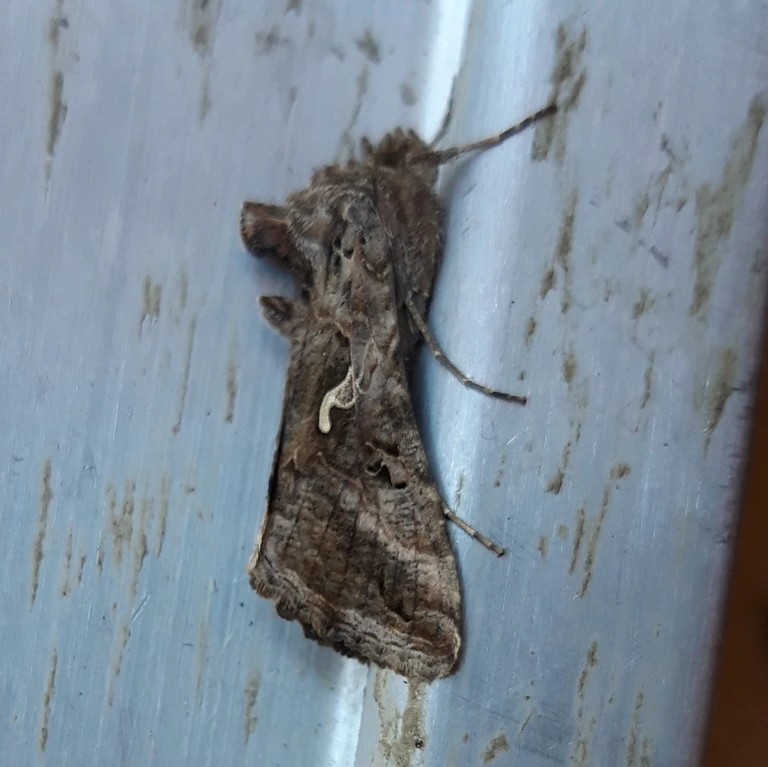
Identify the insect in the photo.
Autographa gamma
